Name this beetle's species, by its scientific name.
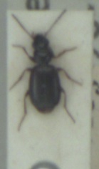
Syntomus truncatellus
